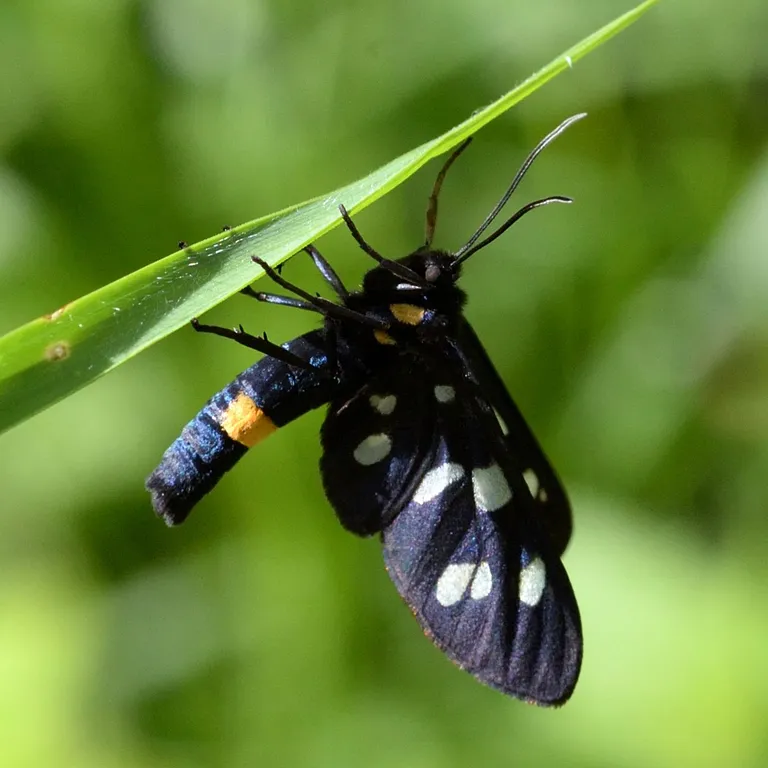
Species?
Amata phegea
